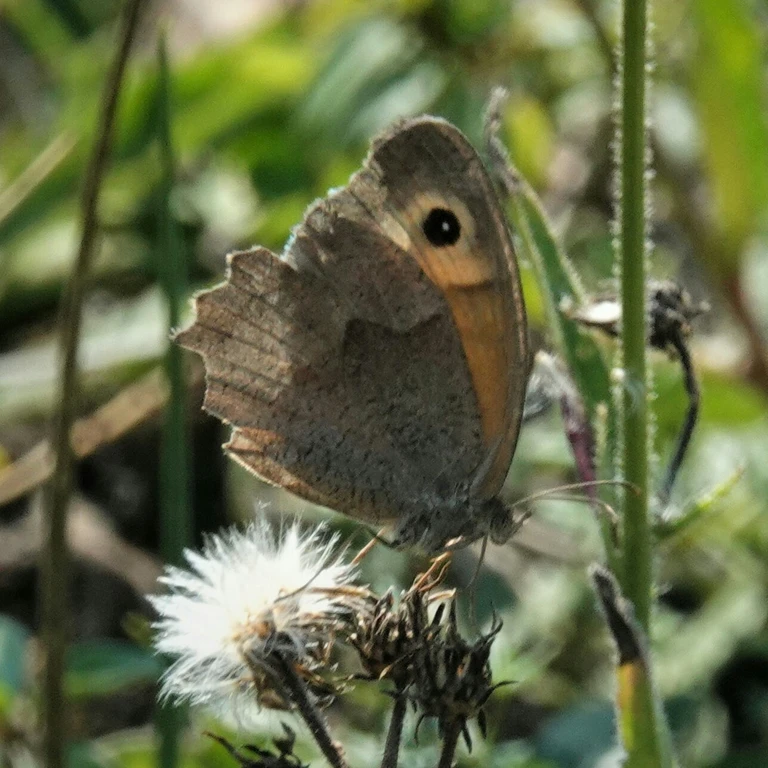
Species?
Maniola jurtina
